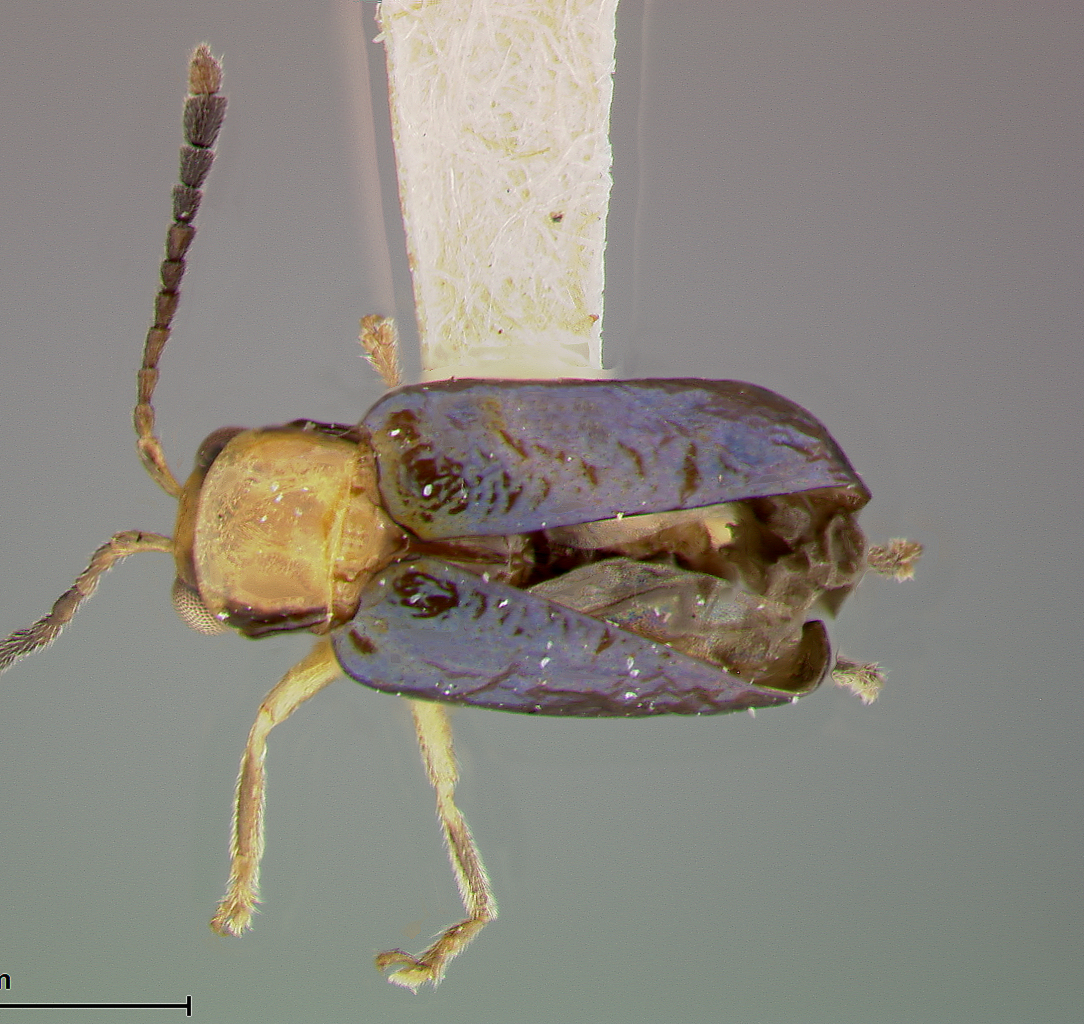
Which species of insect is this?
Ectmesopus rhabdotus
